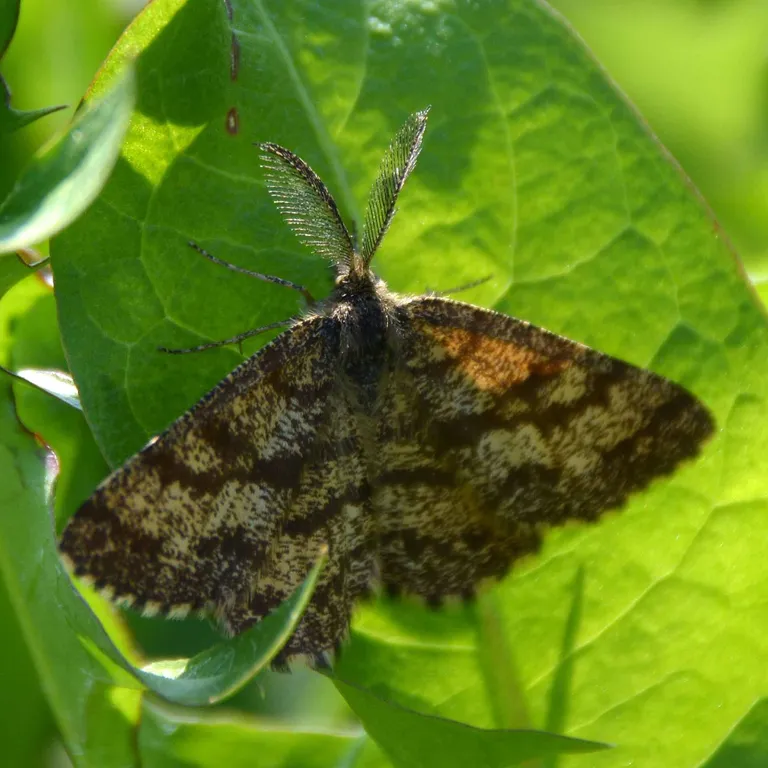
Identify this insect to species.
Ematurga atomaria
